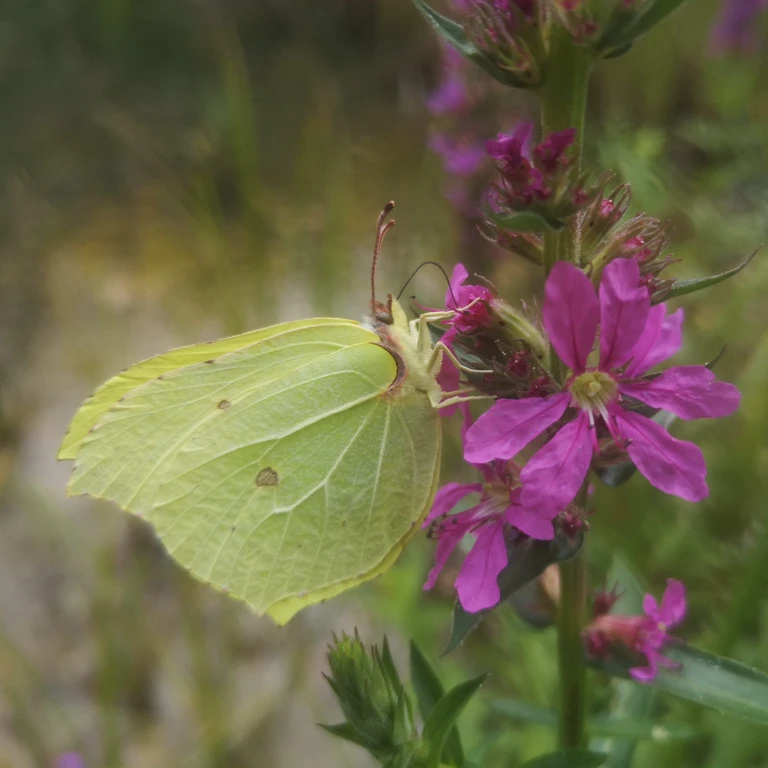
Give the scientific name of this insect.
Gonepteryx rhamni
